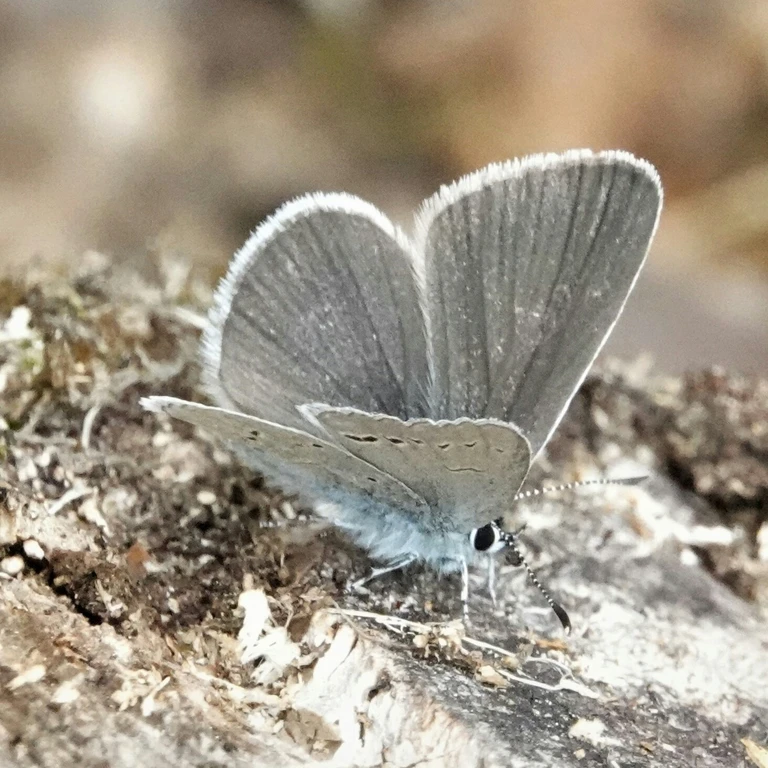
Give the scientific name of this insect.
Cupido minimus
